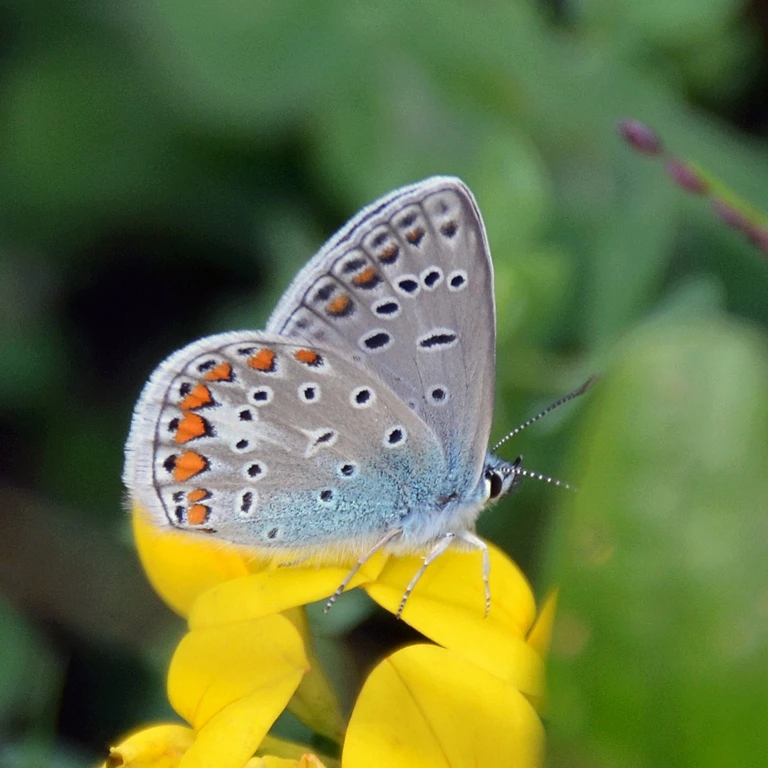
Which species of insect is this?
Polyommatus icarus
